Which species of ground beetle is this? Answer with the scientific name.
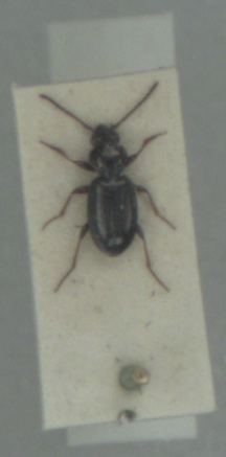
Bembidion lampros
